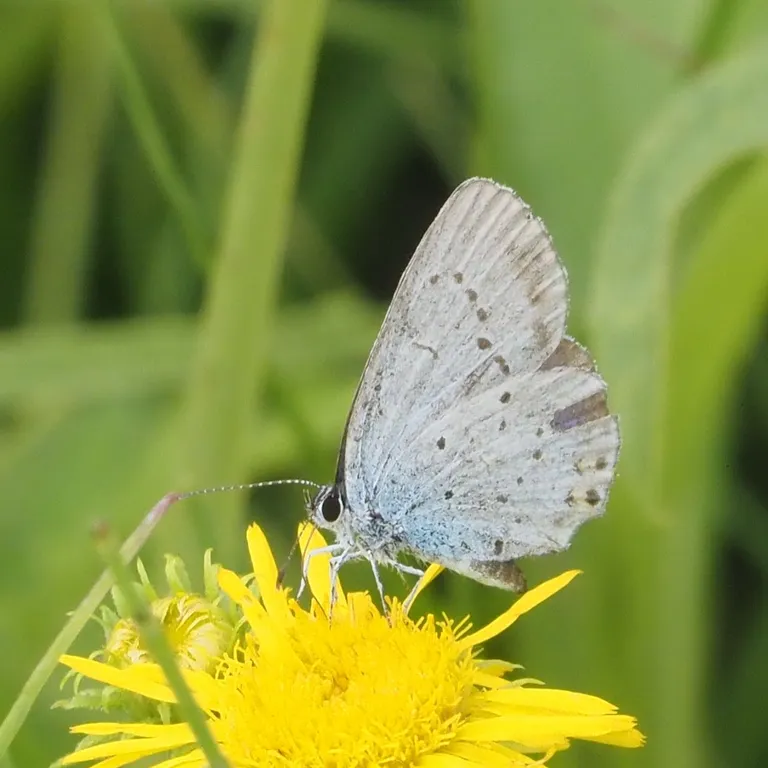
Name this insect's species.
Cupido argiades (also Elkalyce argiades)
